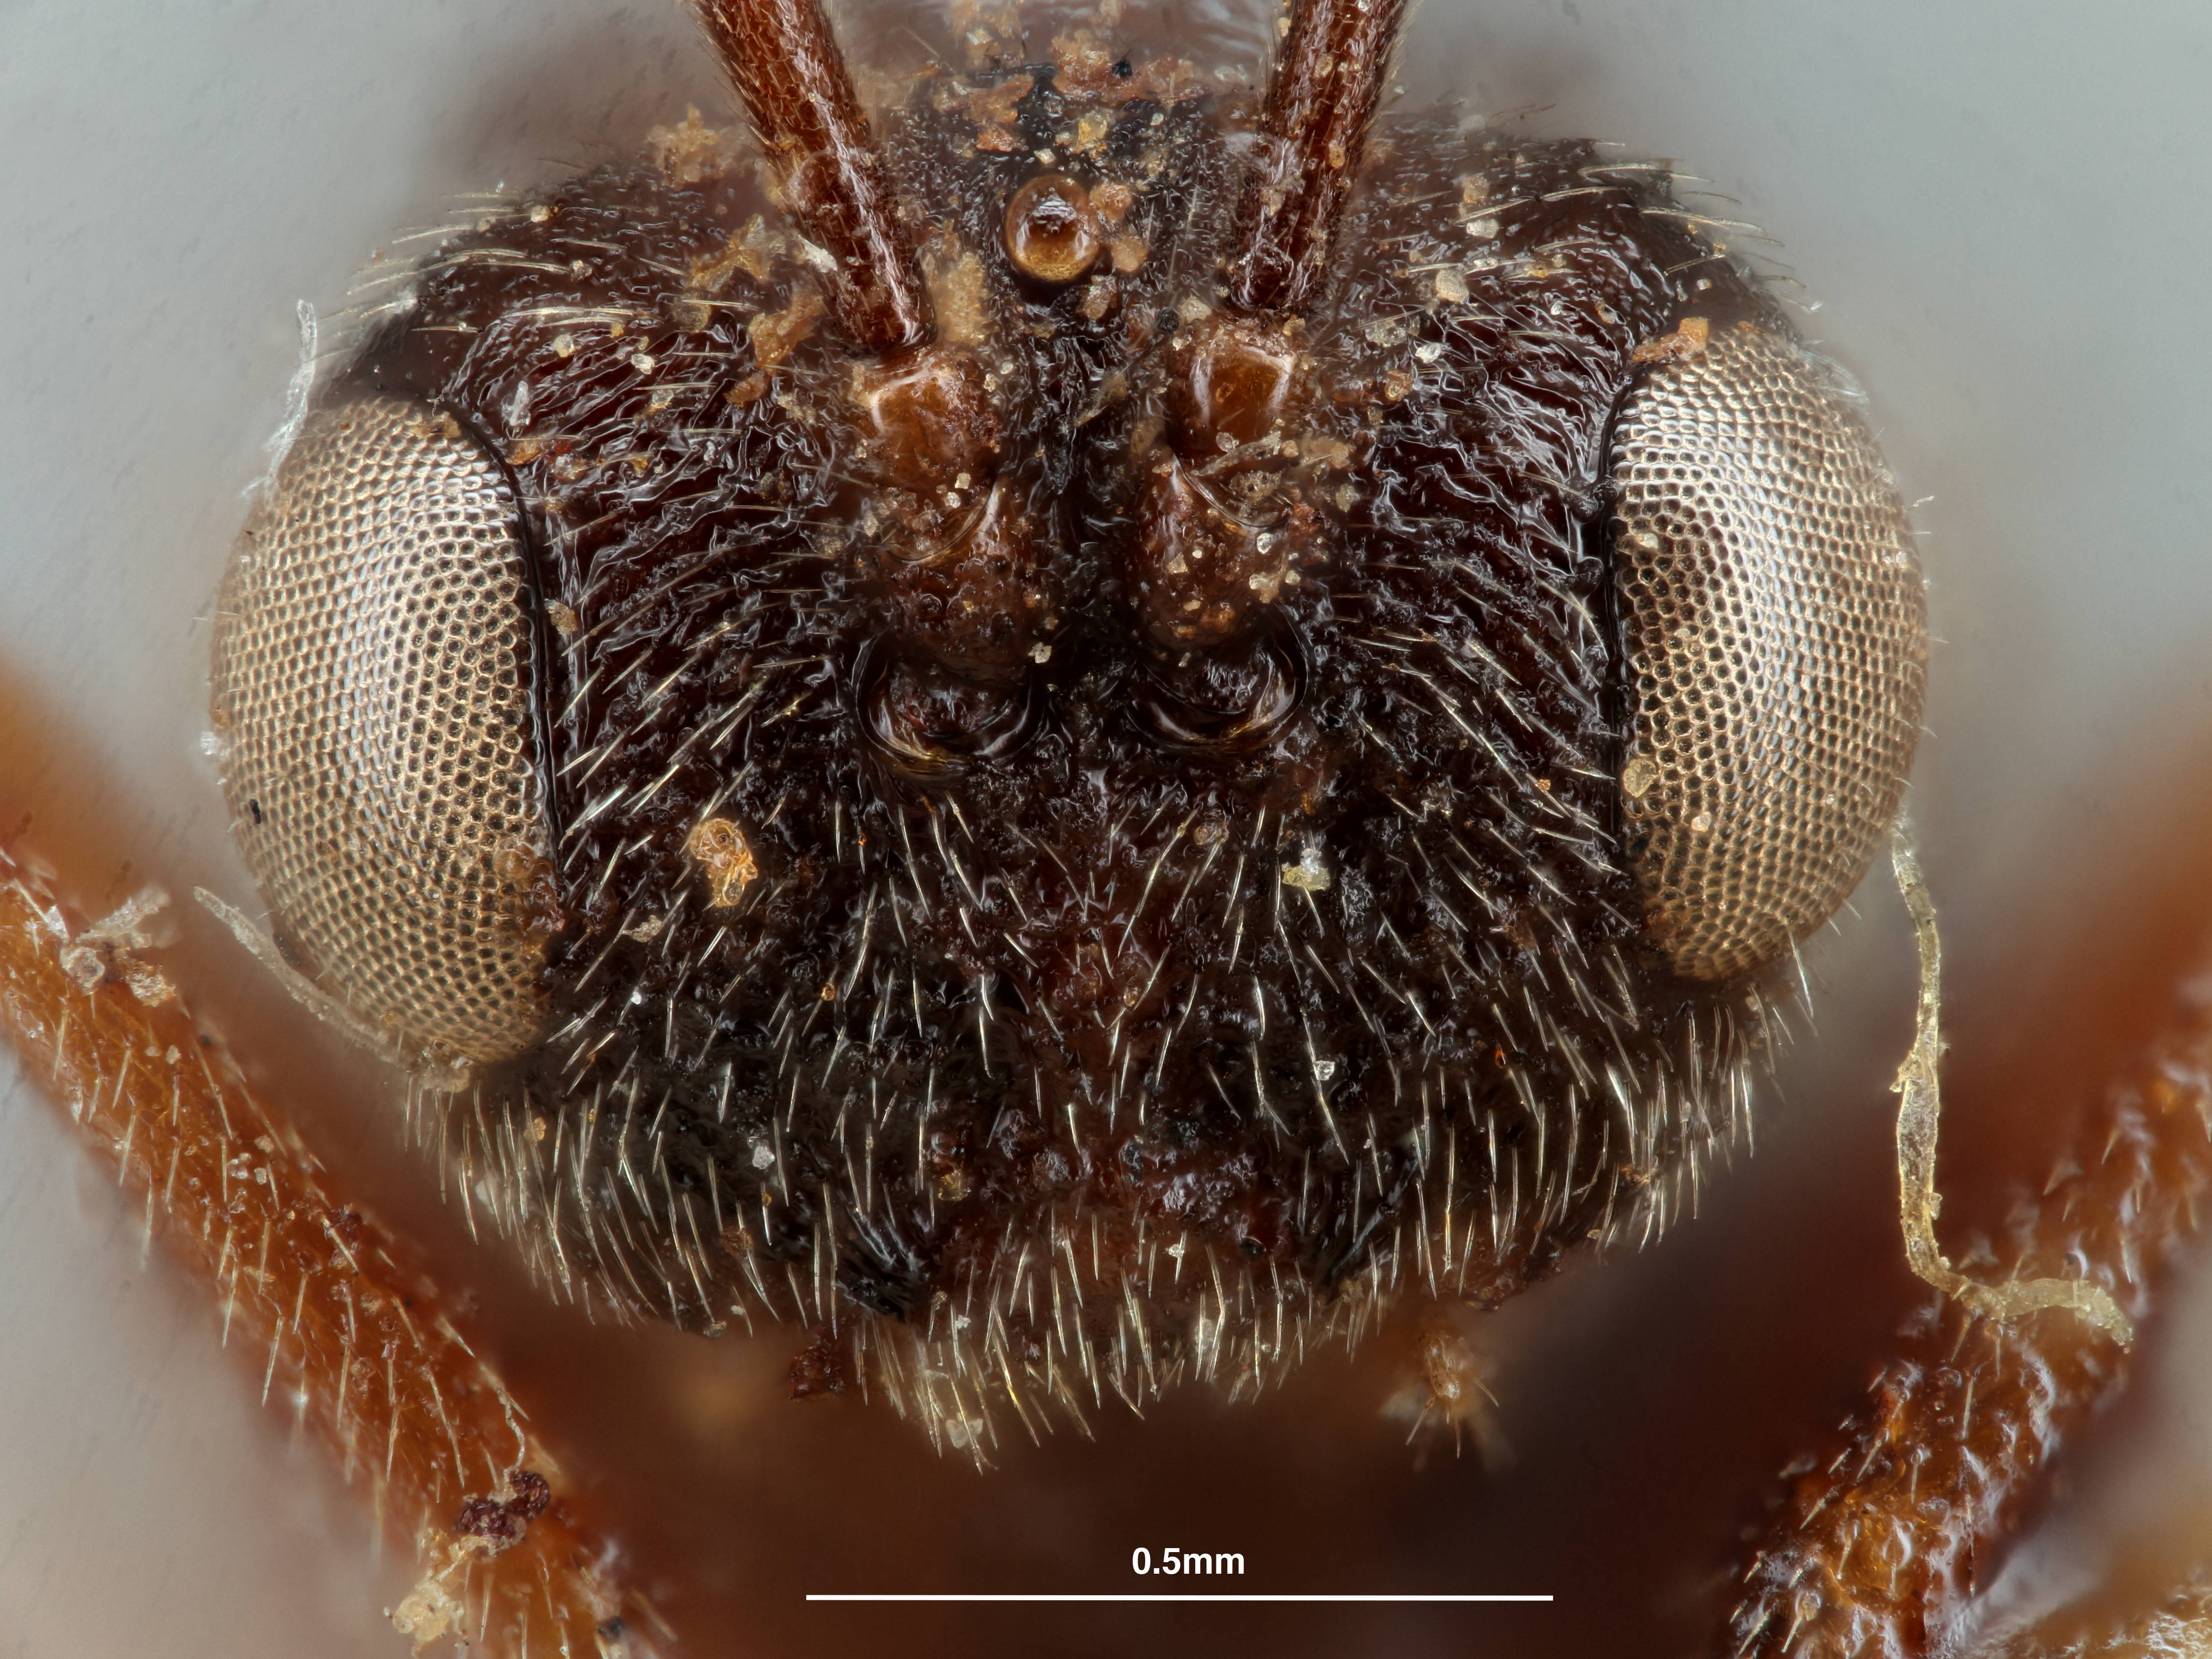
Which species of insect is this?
Diplolepis terrigena
